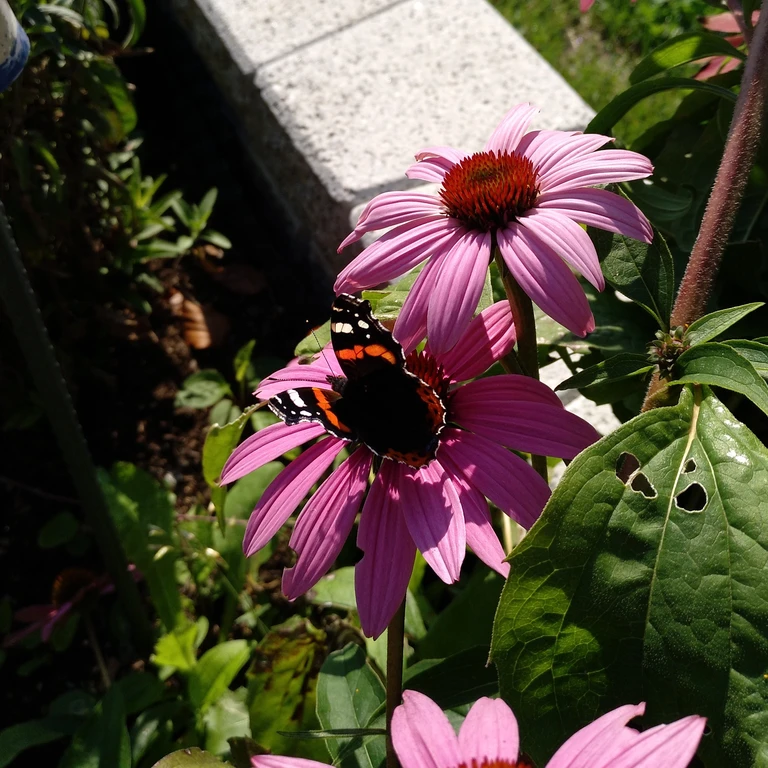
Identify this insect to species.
Vanessa atalanta
